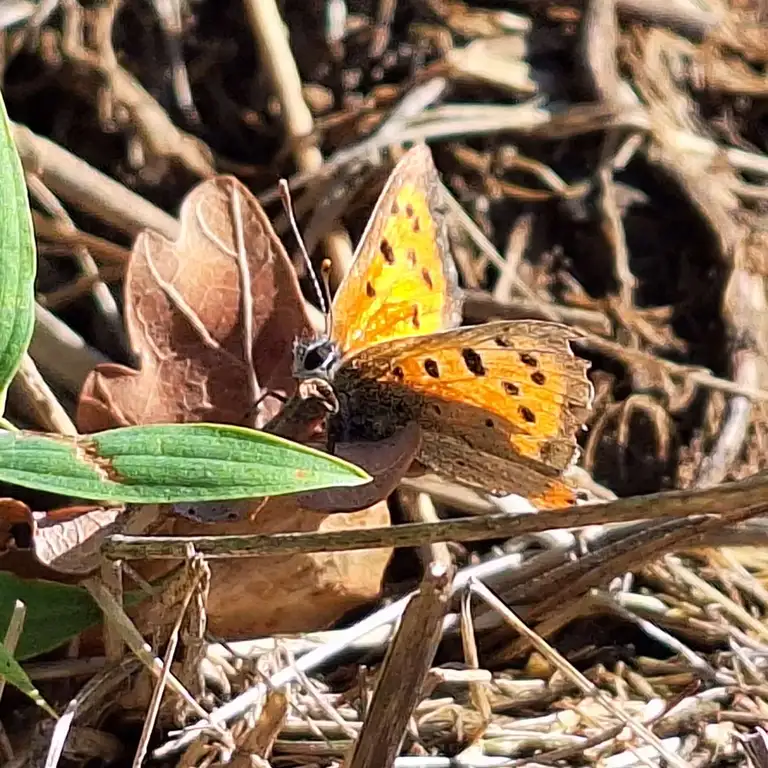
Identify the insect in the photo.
Lycaena phlaeas
